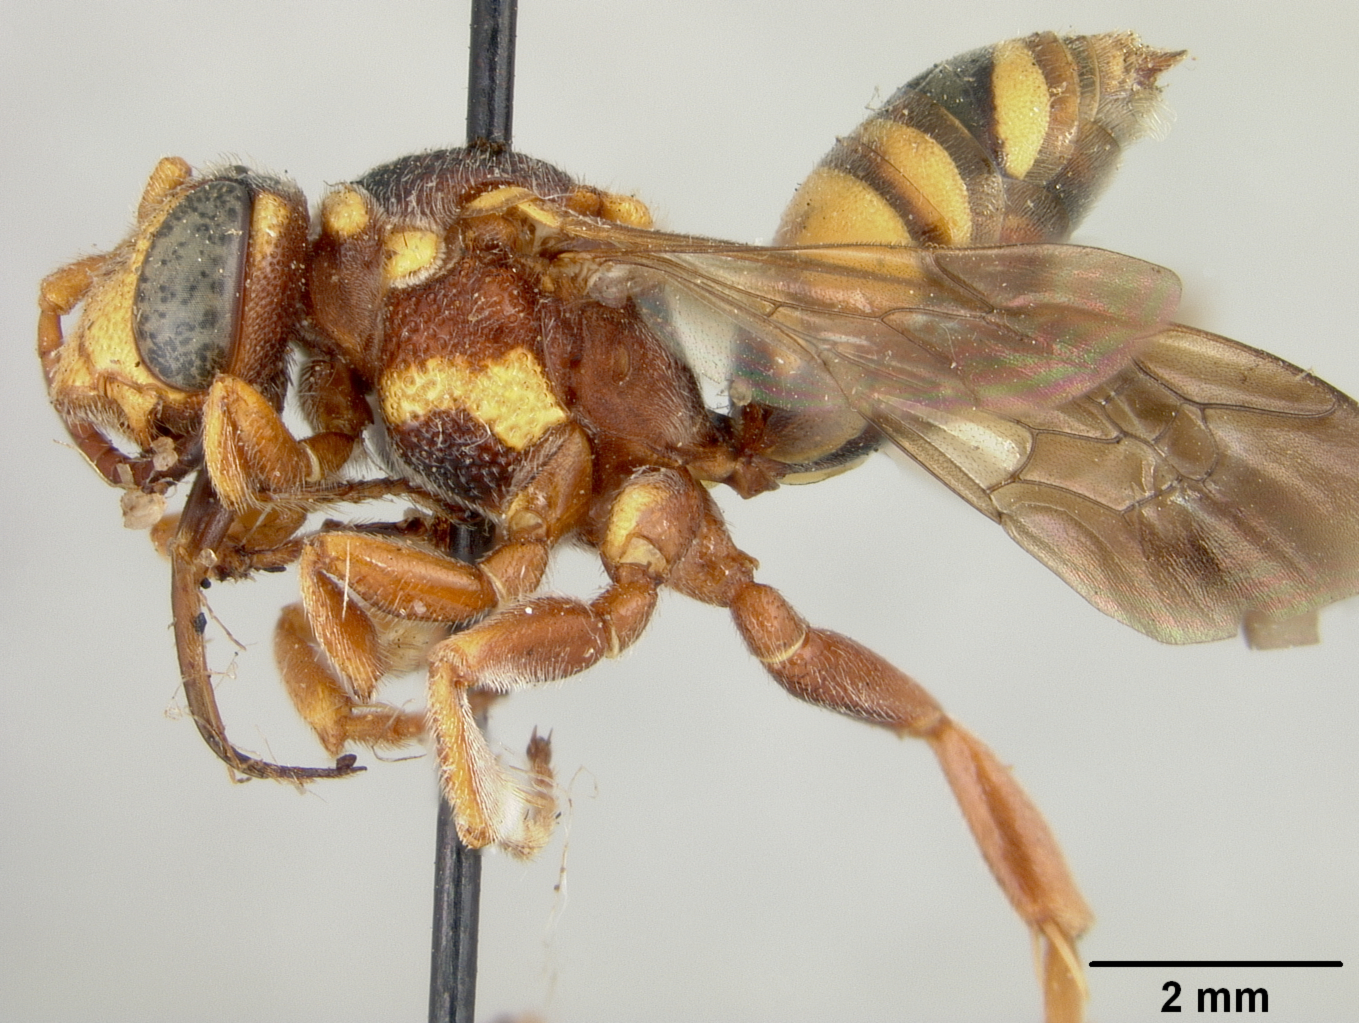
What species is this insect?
Nomada lamarensis
